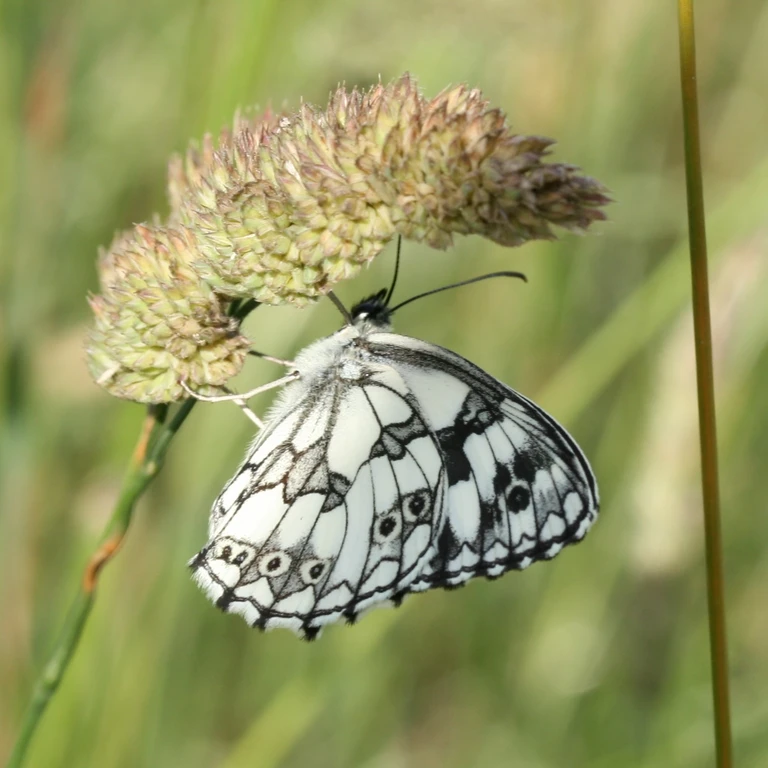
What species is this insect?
Melanargia galathea
